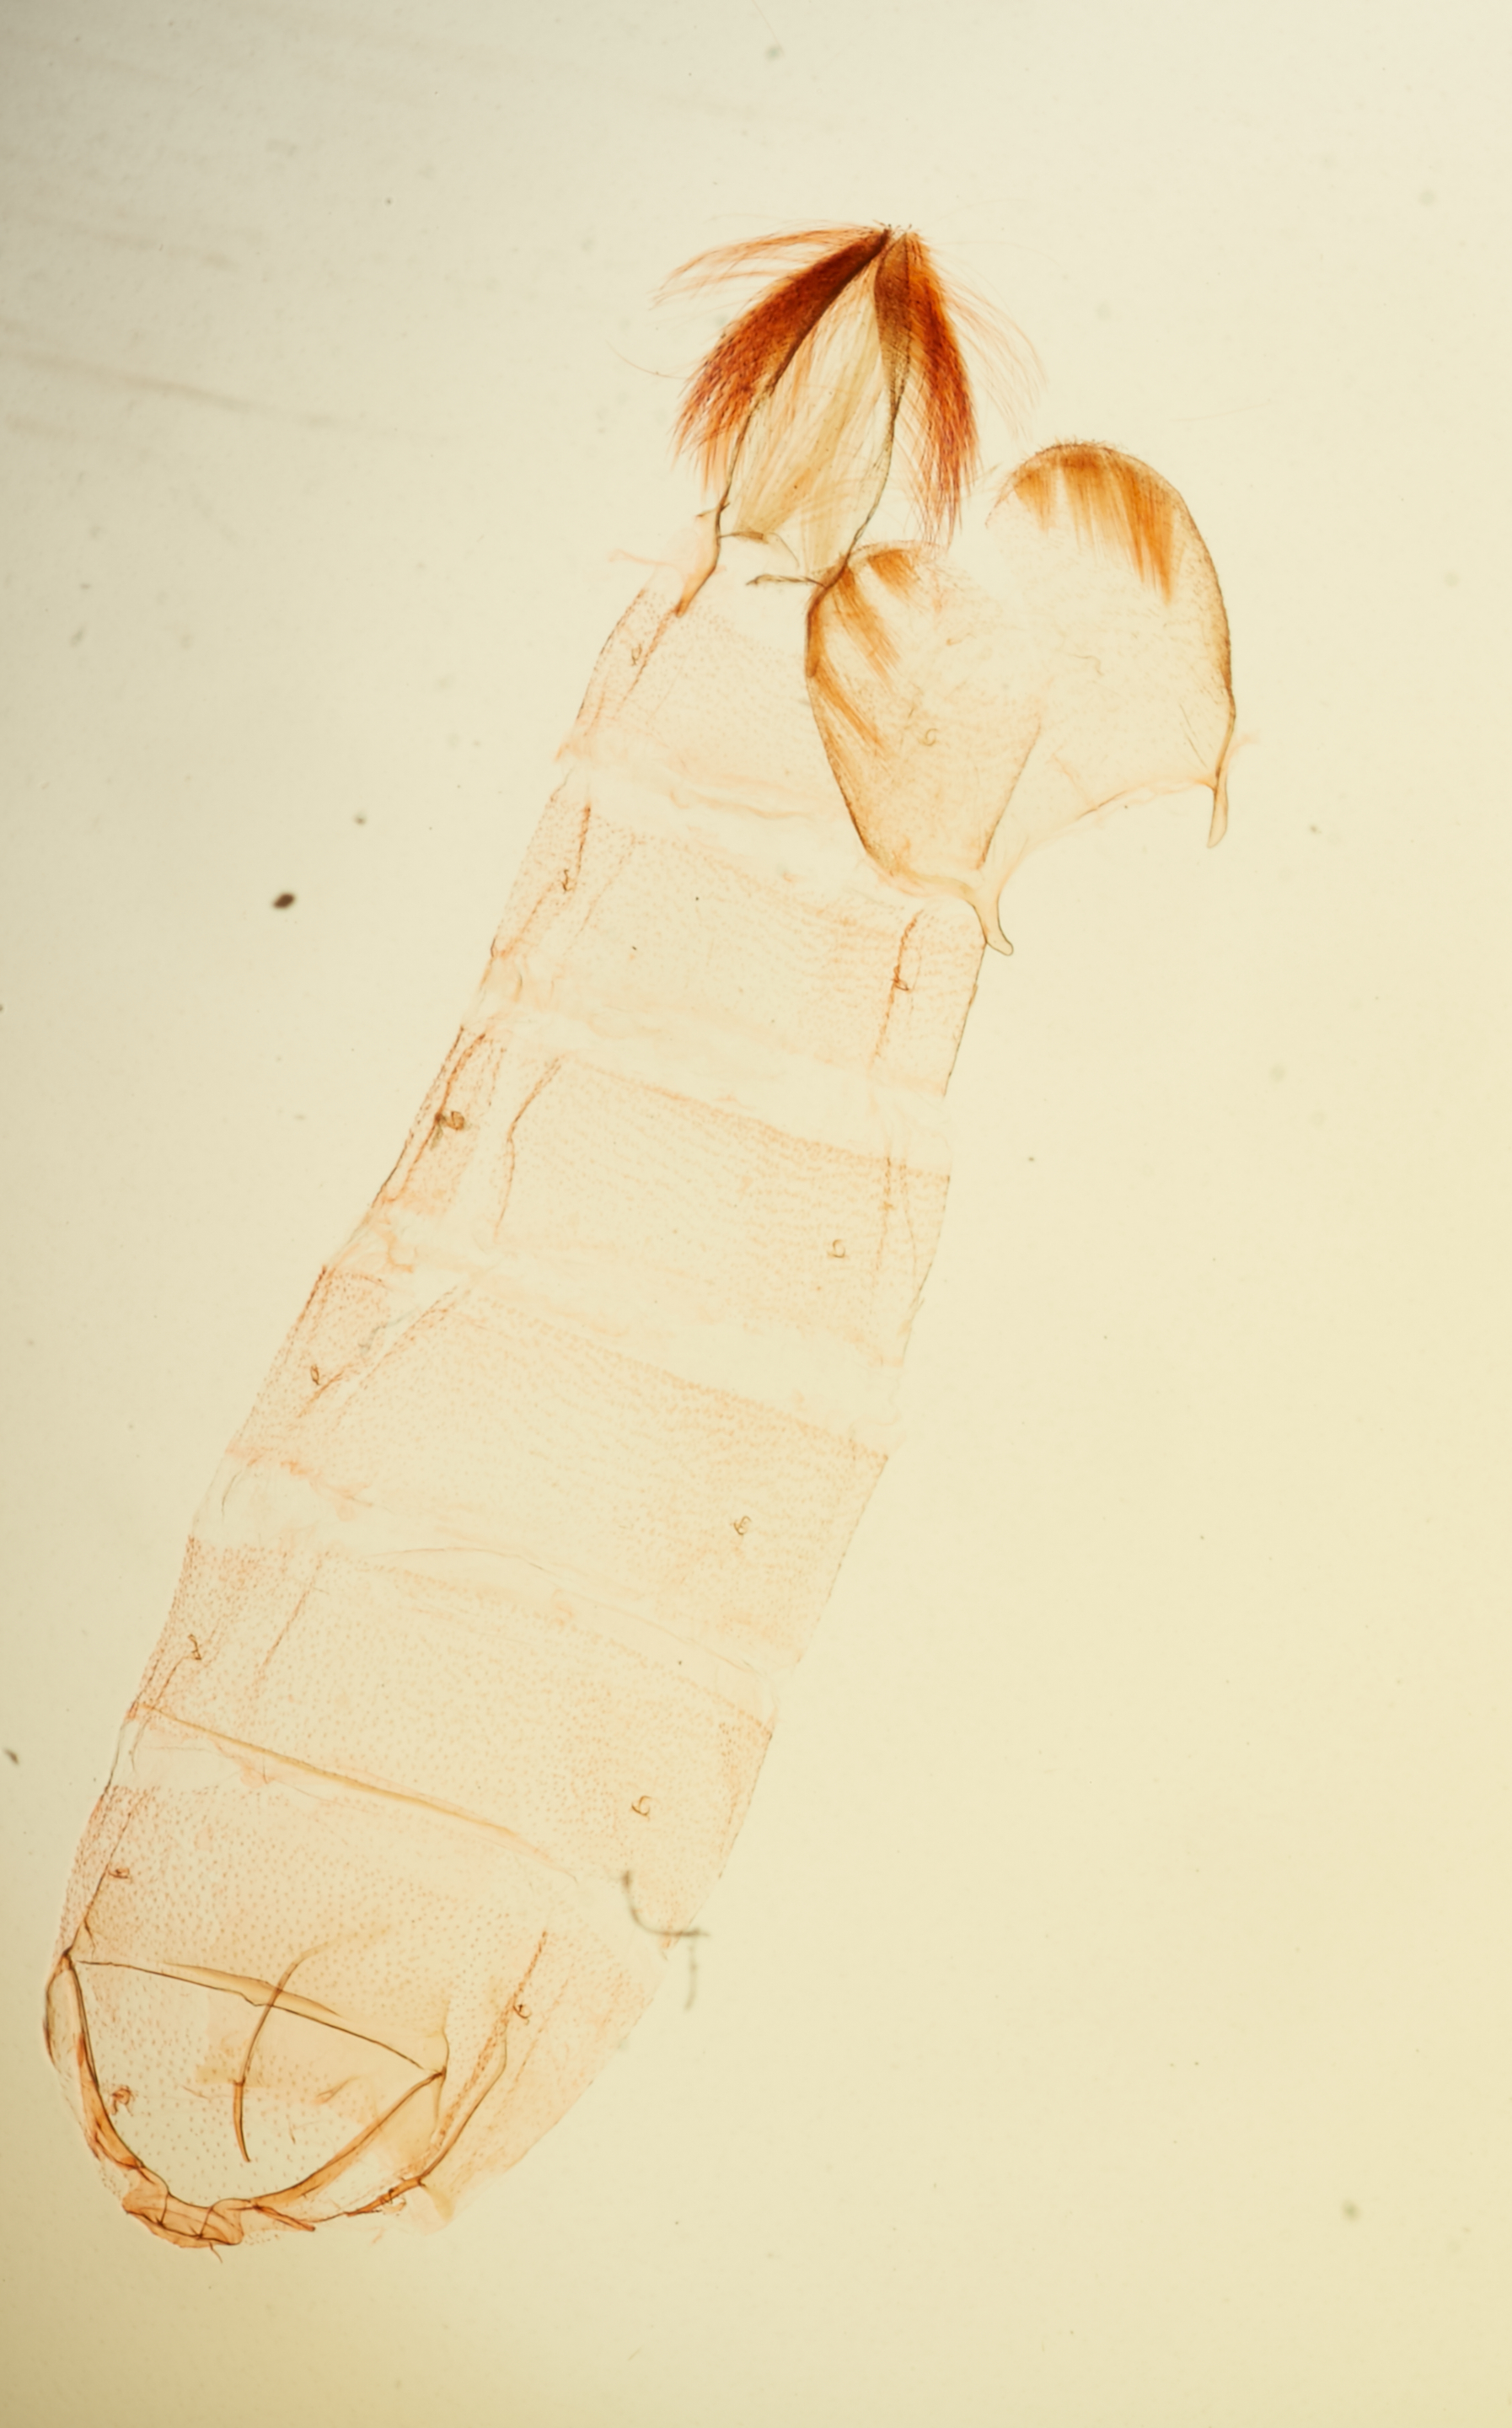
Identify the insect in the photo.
Filatima vaniae
